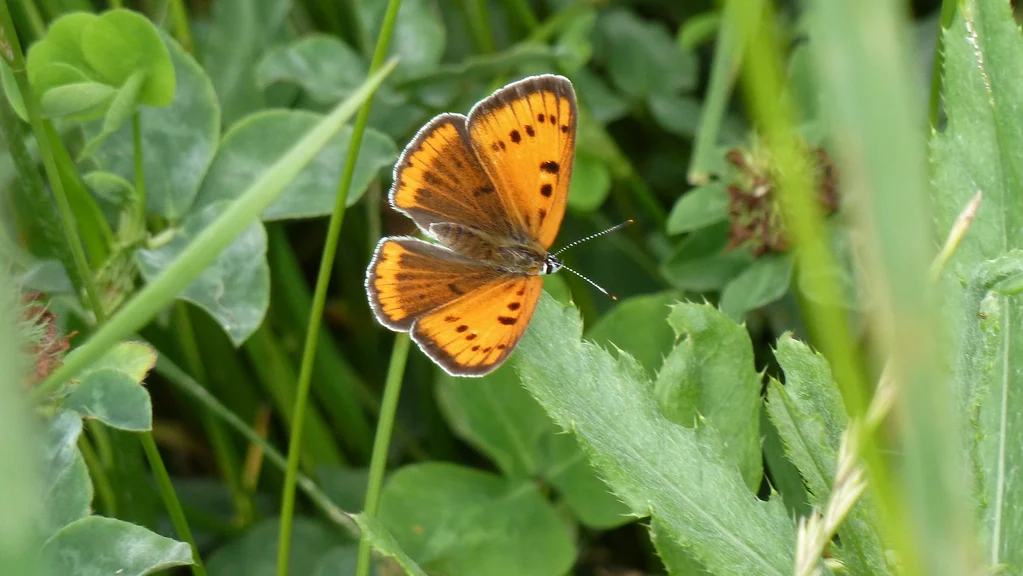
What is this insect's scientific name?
Lycaena dispar
